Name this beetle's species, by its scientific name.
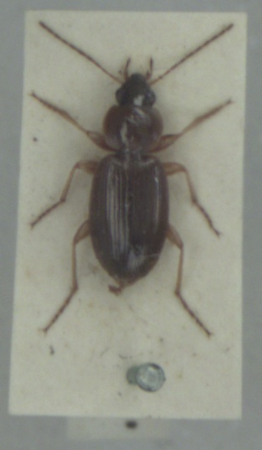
Olisthopus rotundatus
